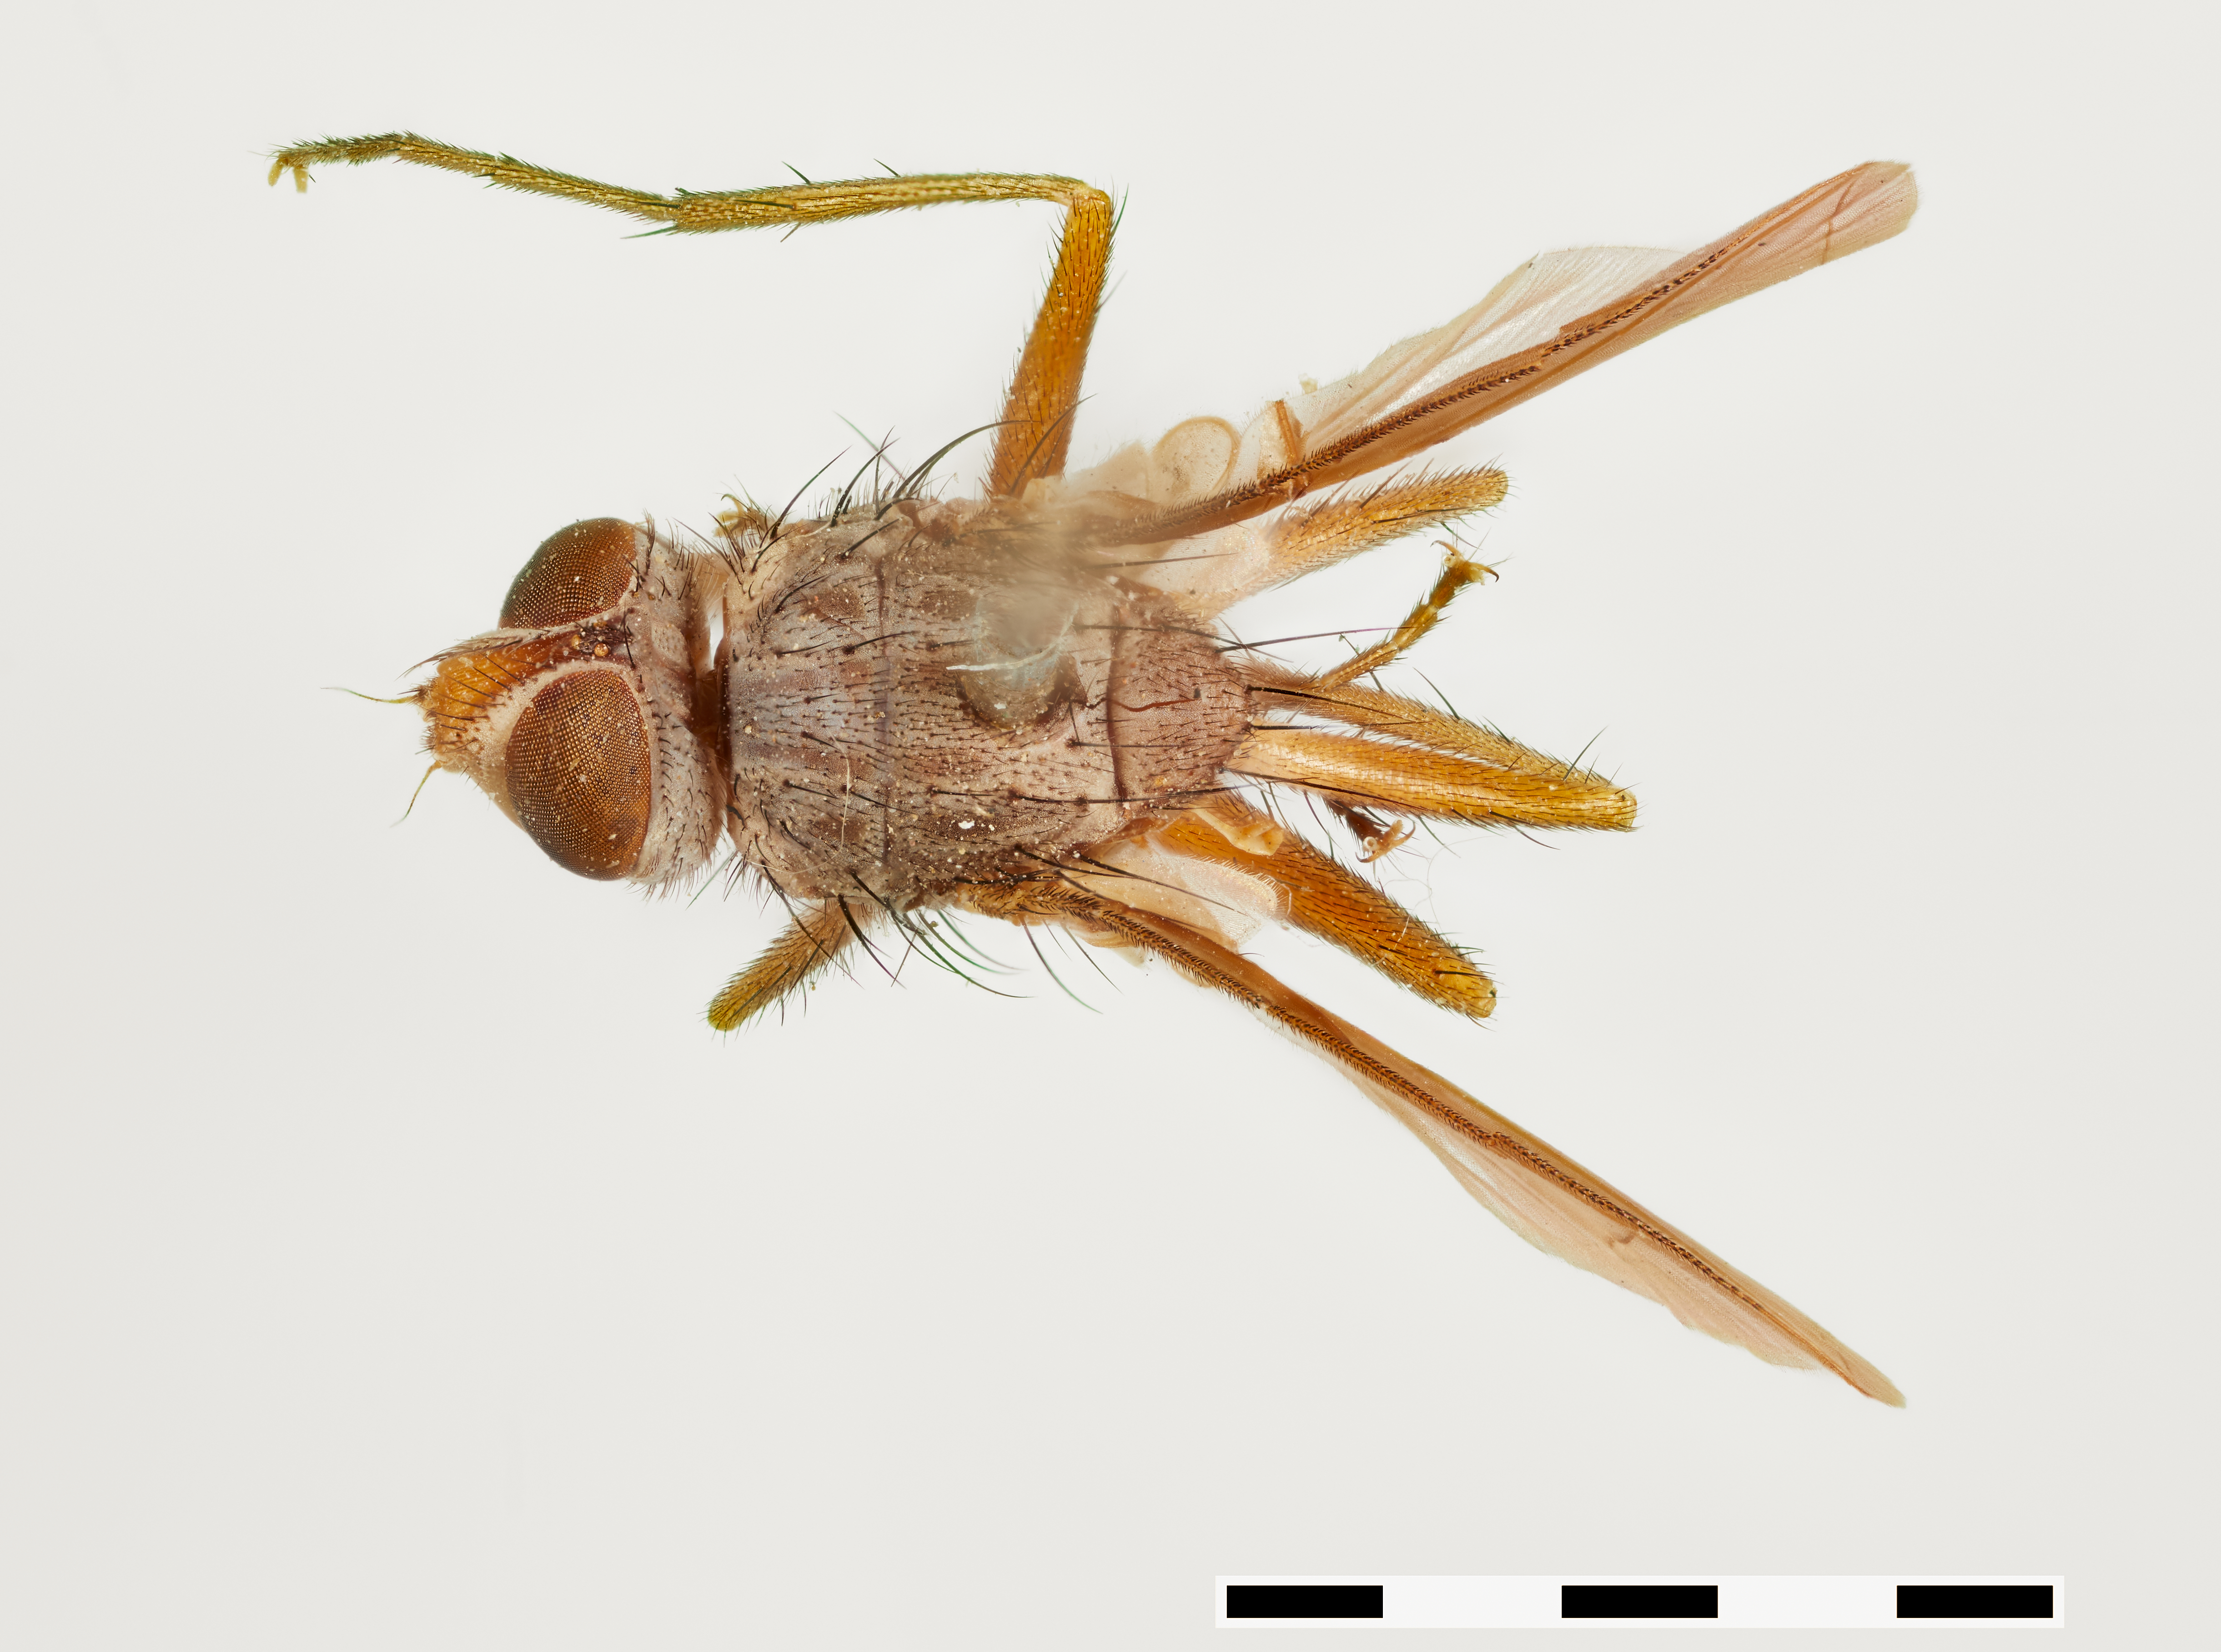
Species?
Eutrixa exile
